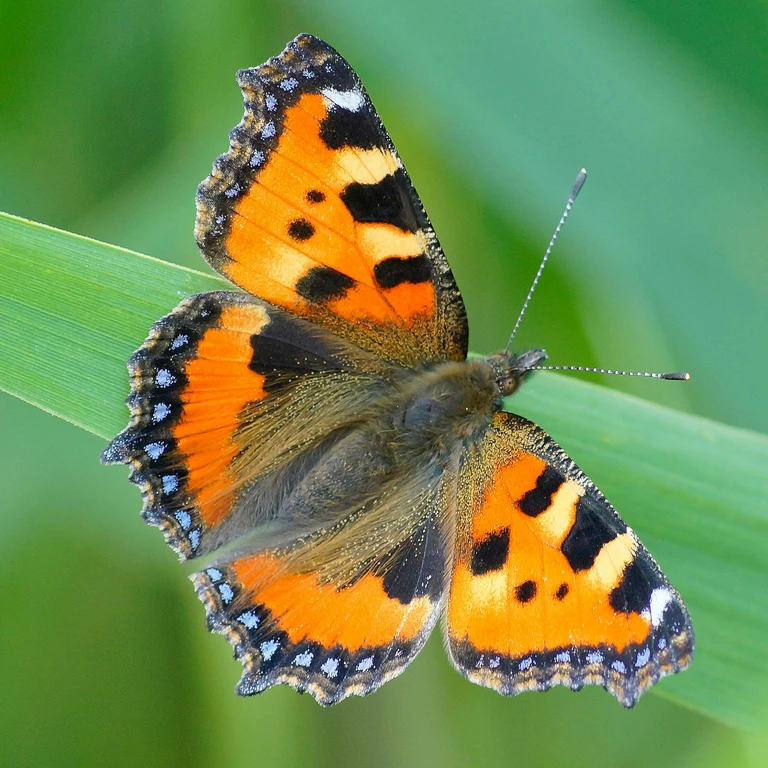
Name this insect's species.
Aglais urticae
